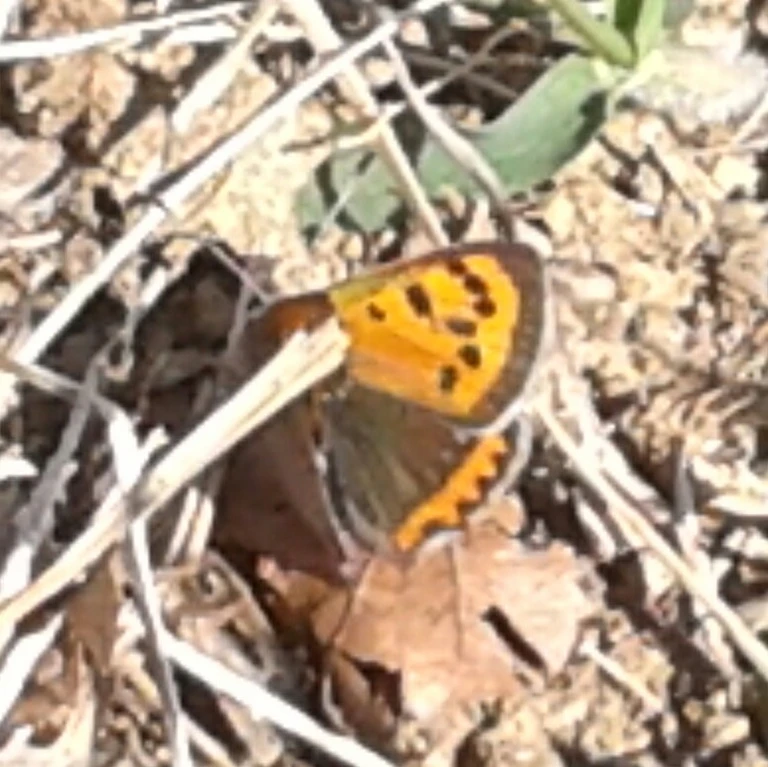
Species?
Lycaena phlaeas
